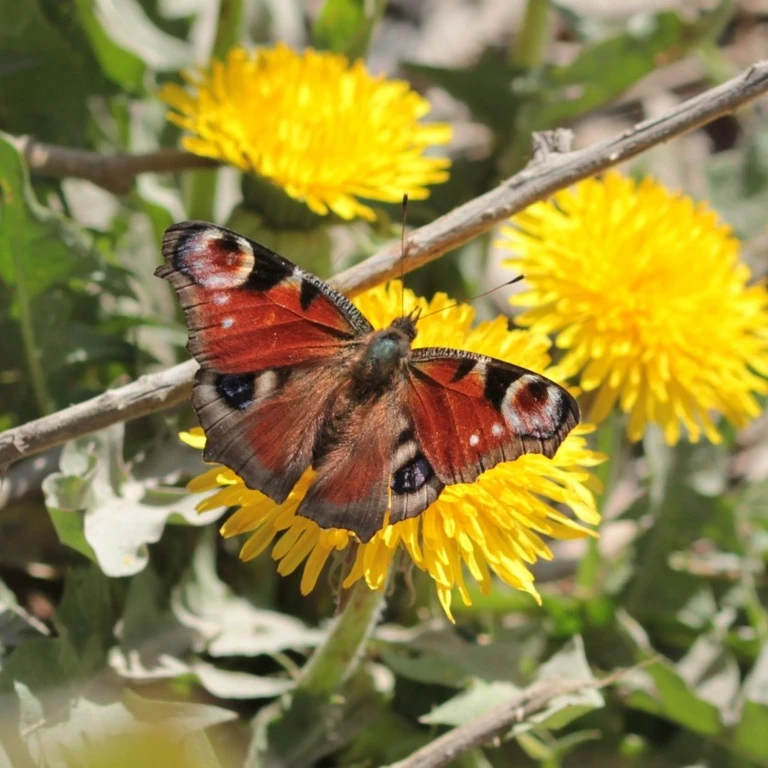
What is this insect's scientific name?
Aglais io
